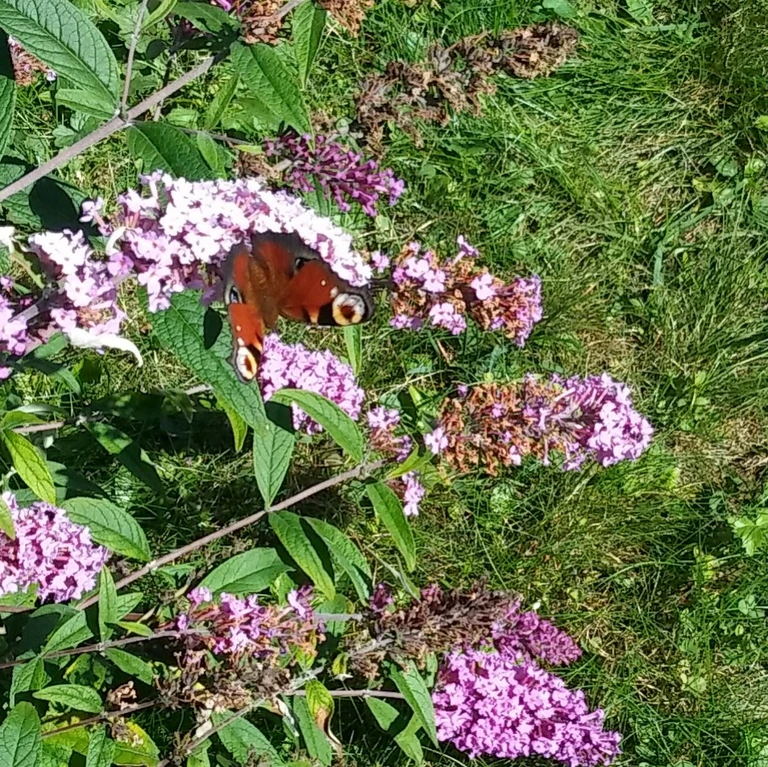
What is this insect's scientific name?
Aglais io
